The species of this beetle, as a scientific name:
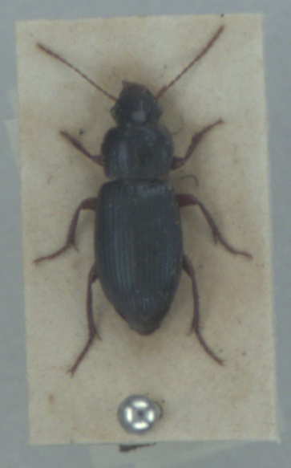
Ophonus azureus
